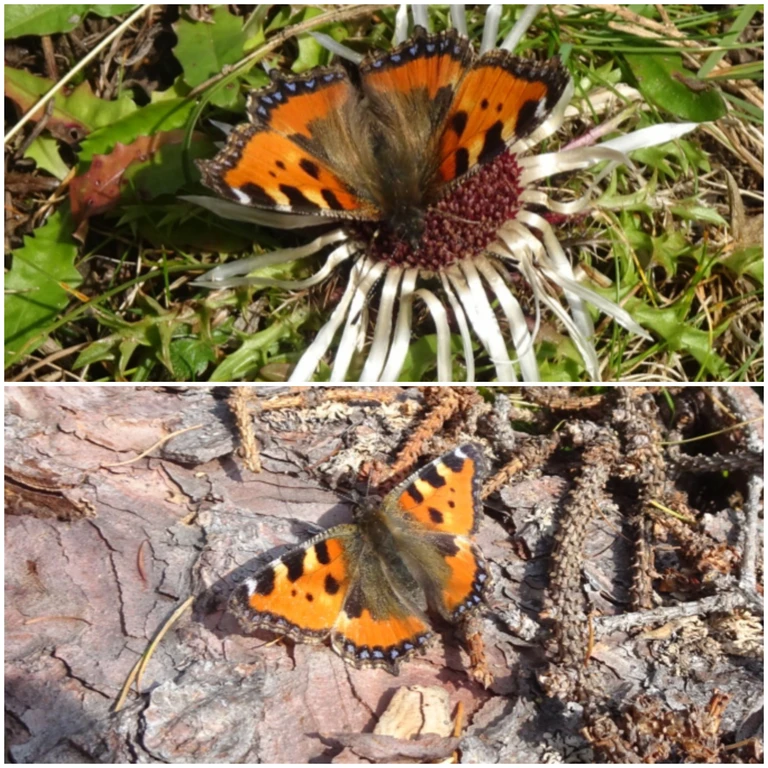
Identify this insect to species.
Aglais urticae
